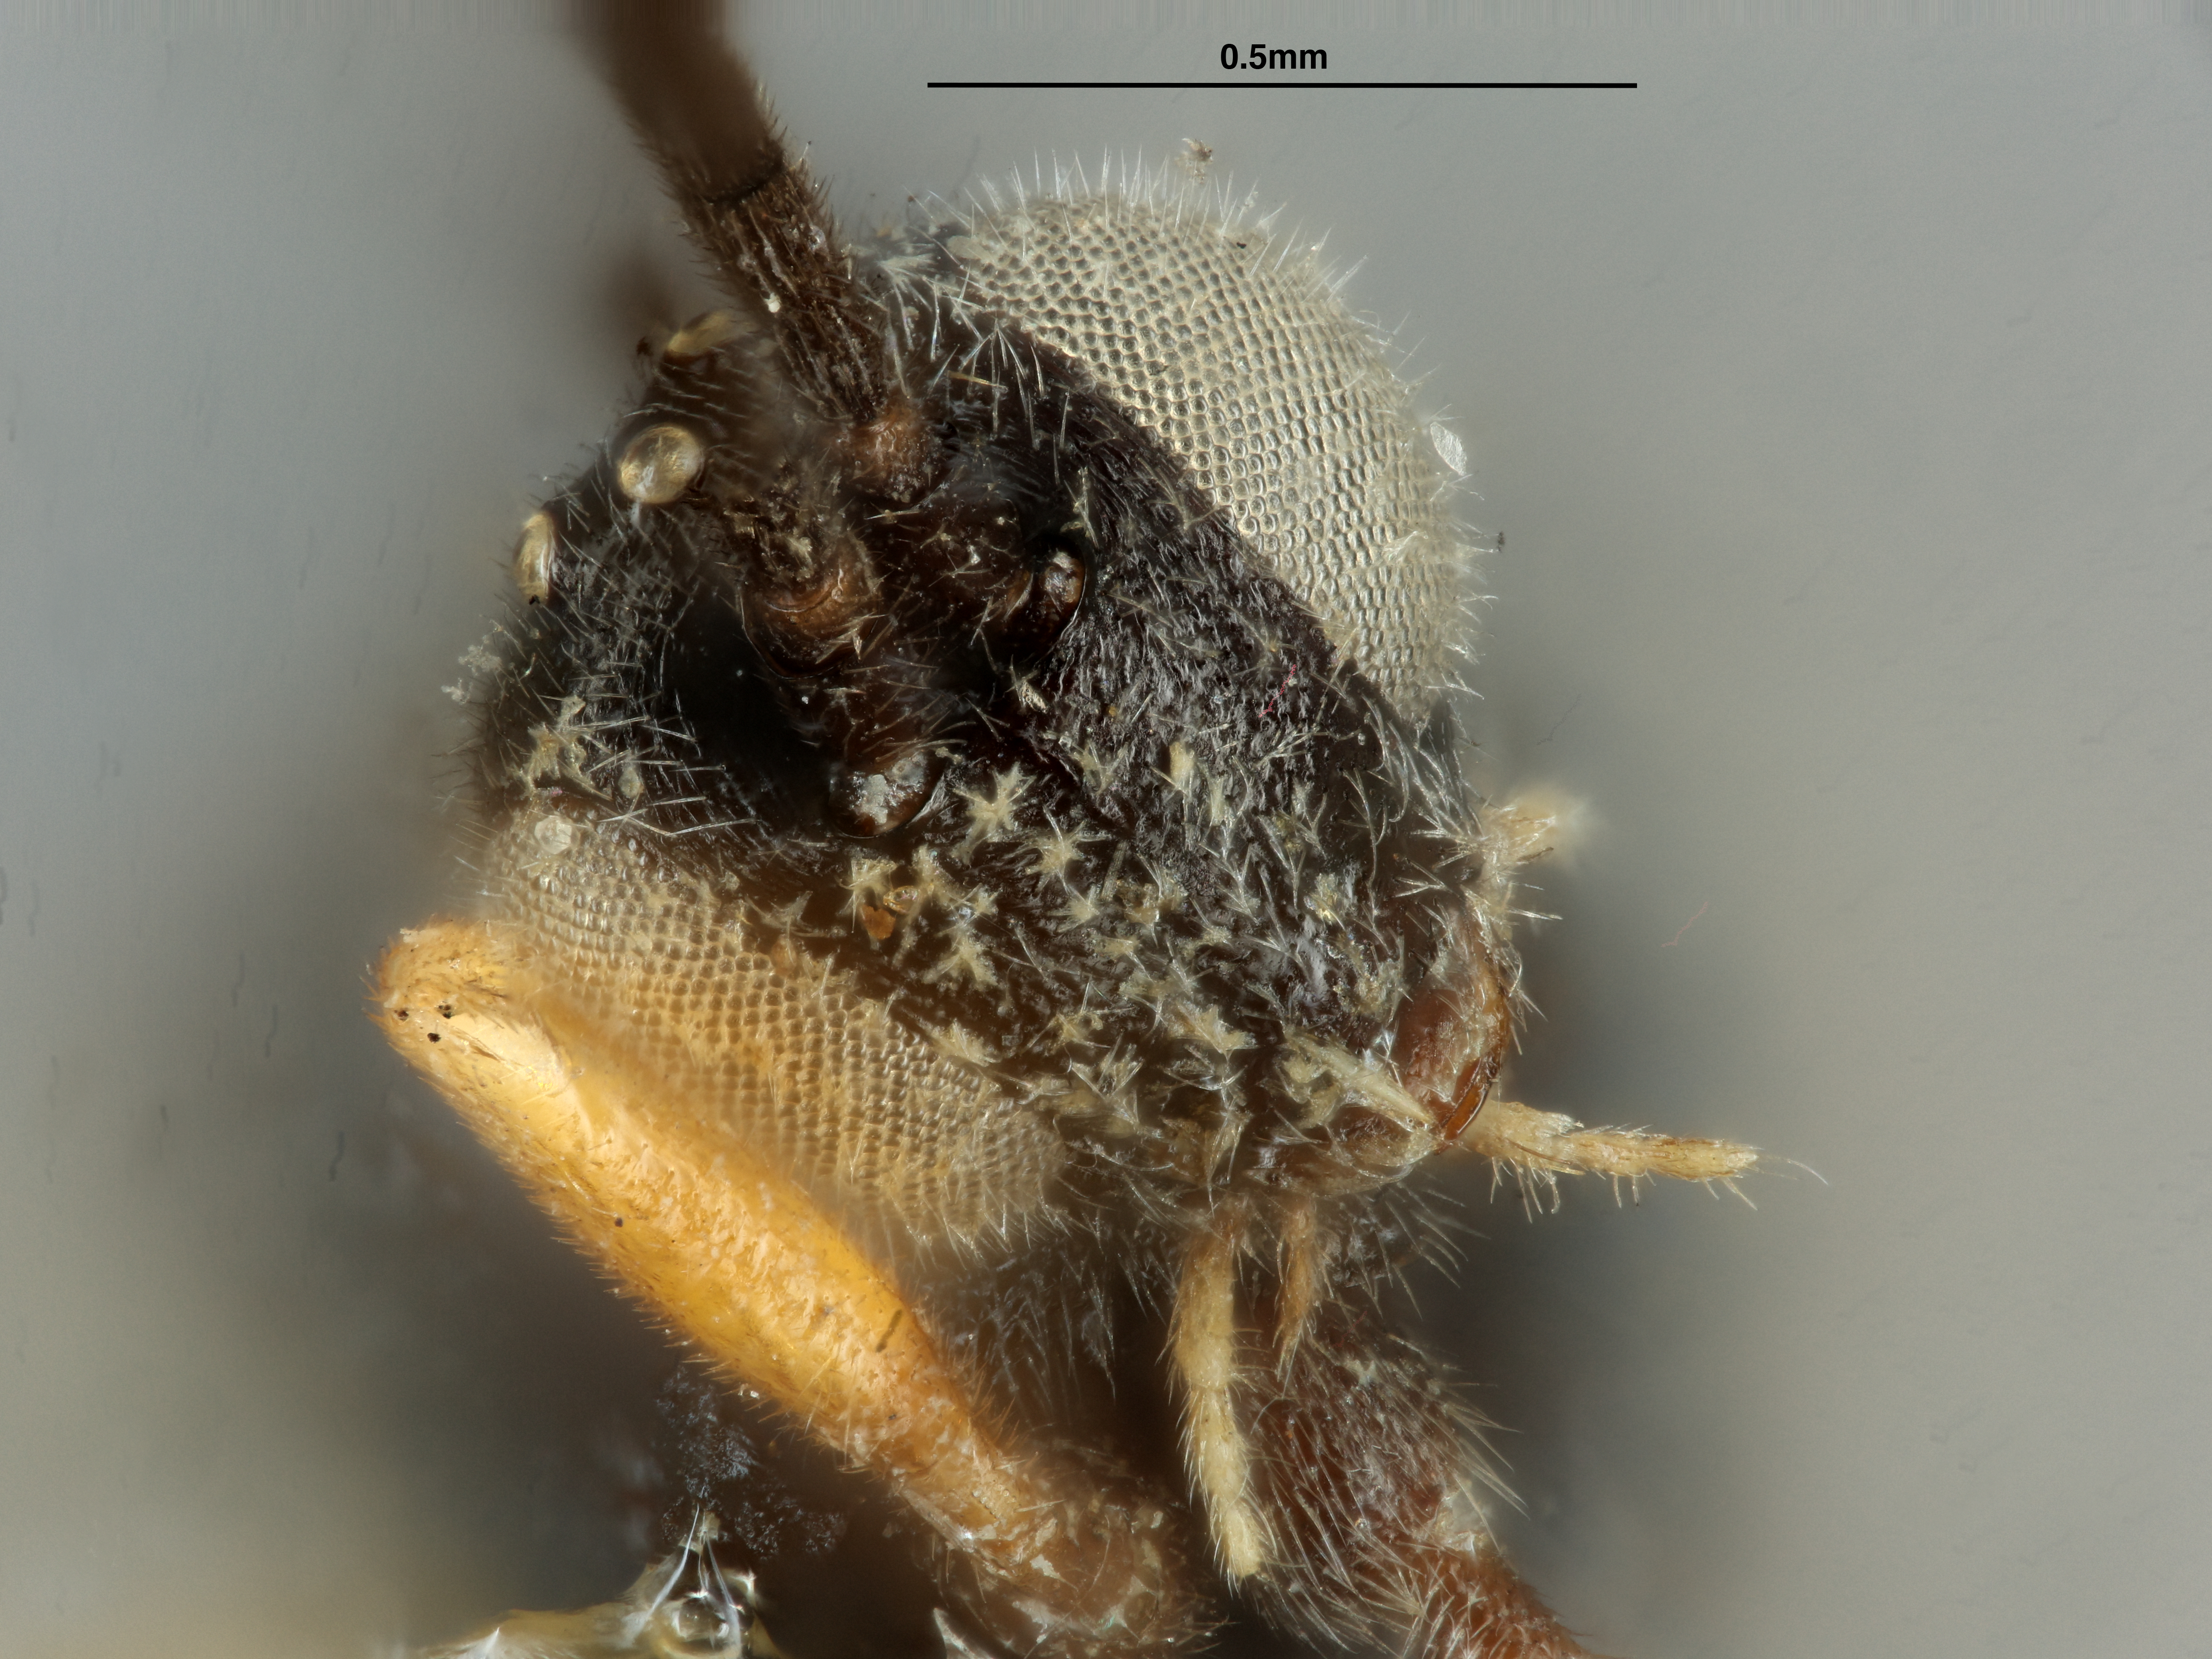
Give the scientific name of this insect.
Urogaster opacus
